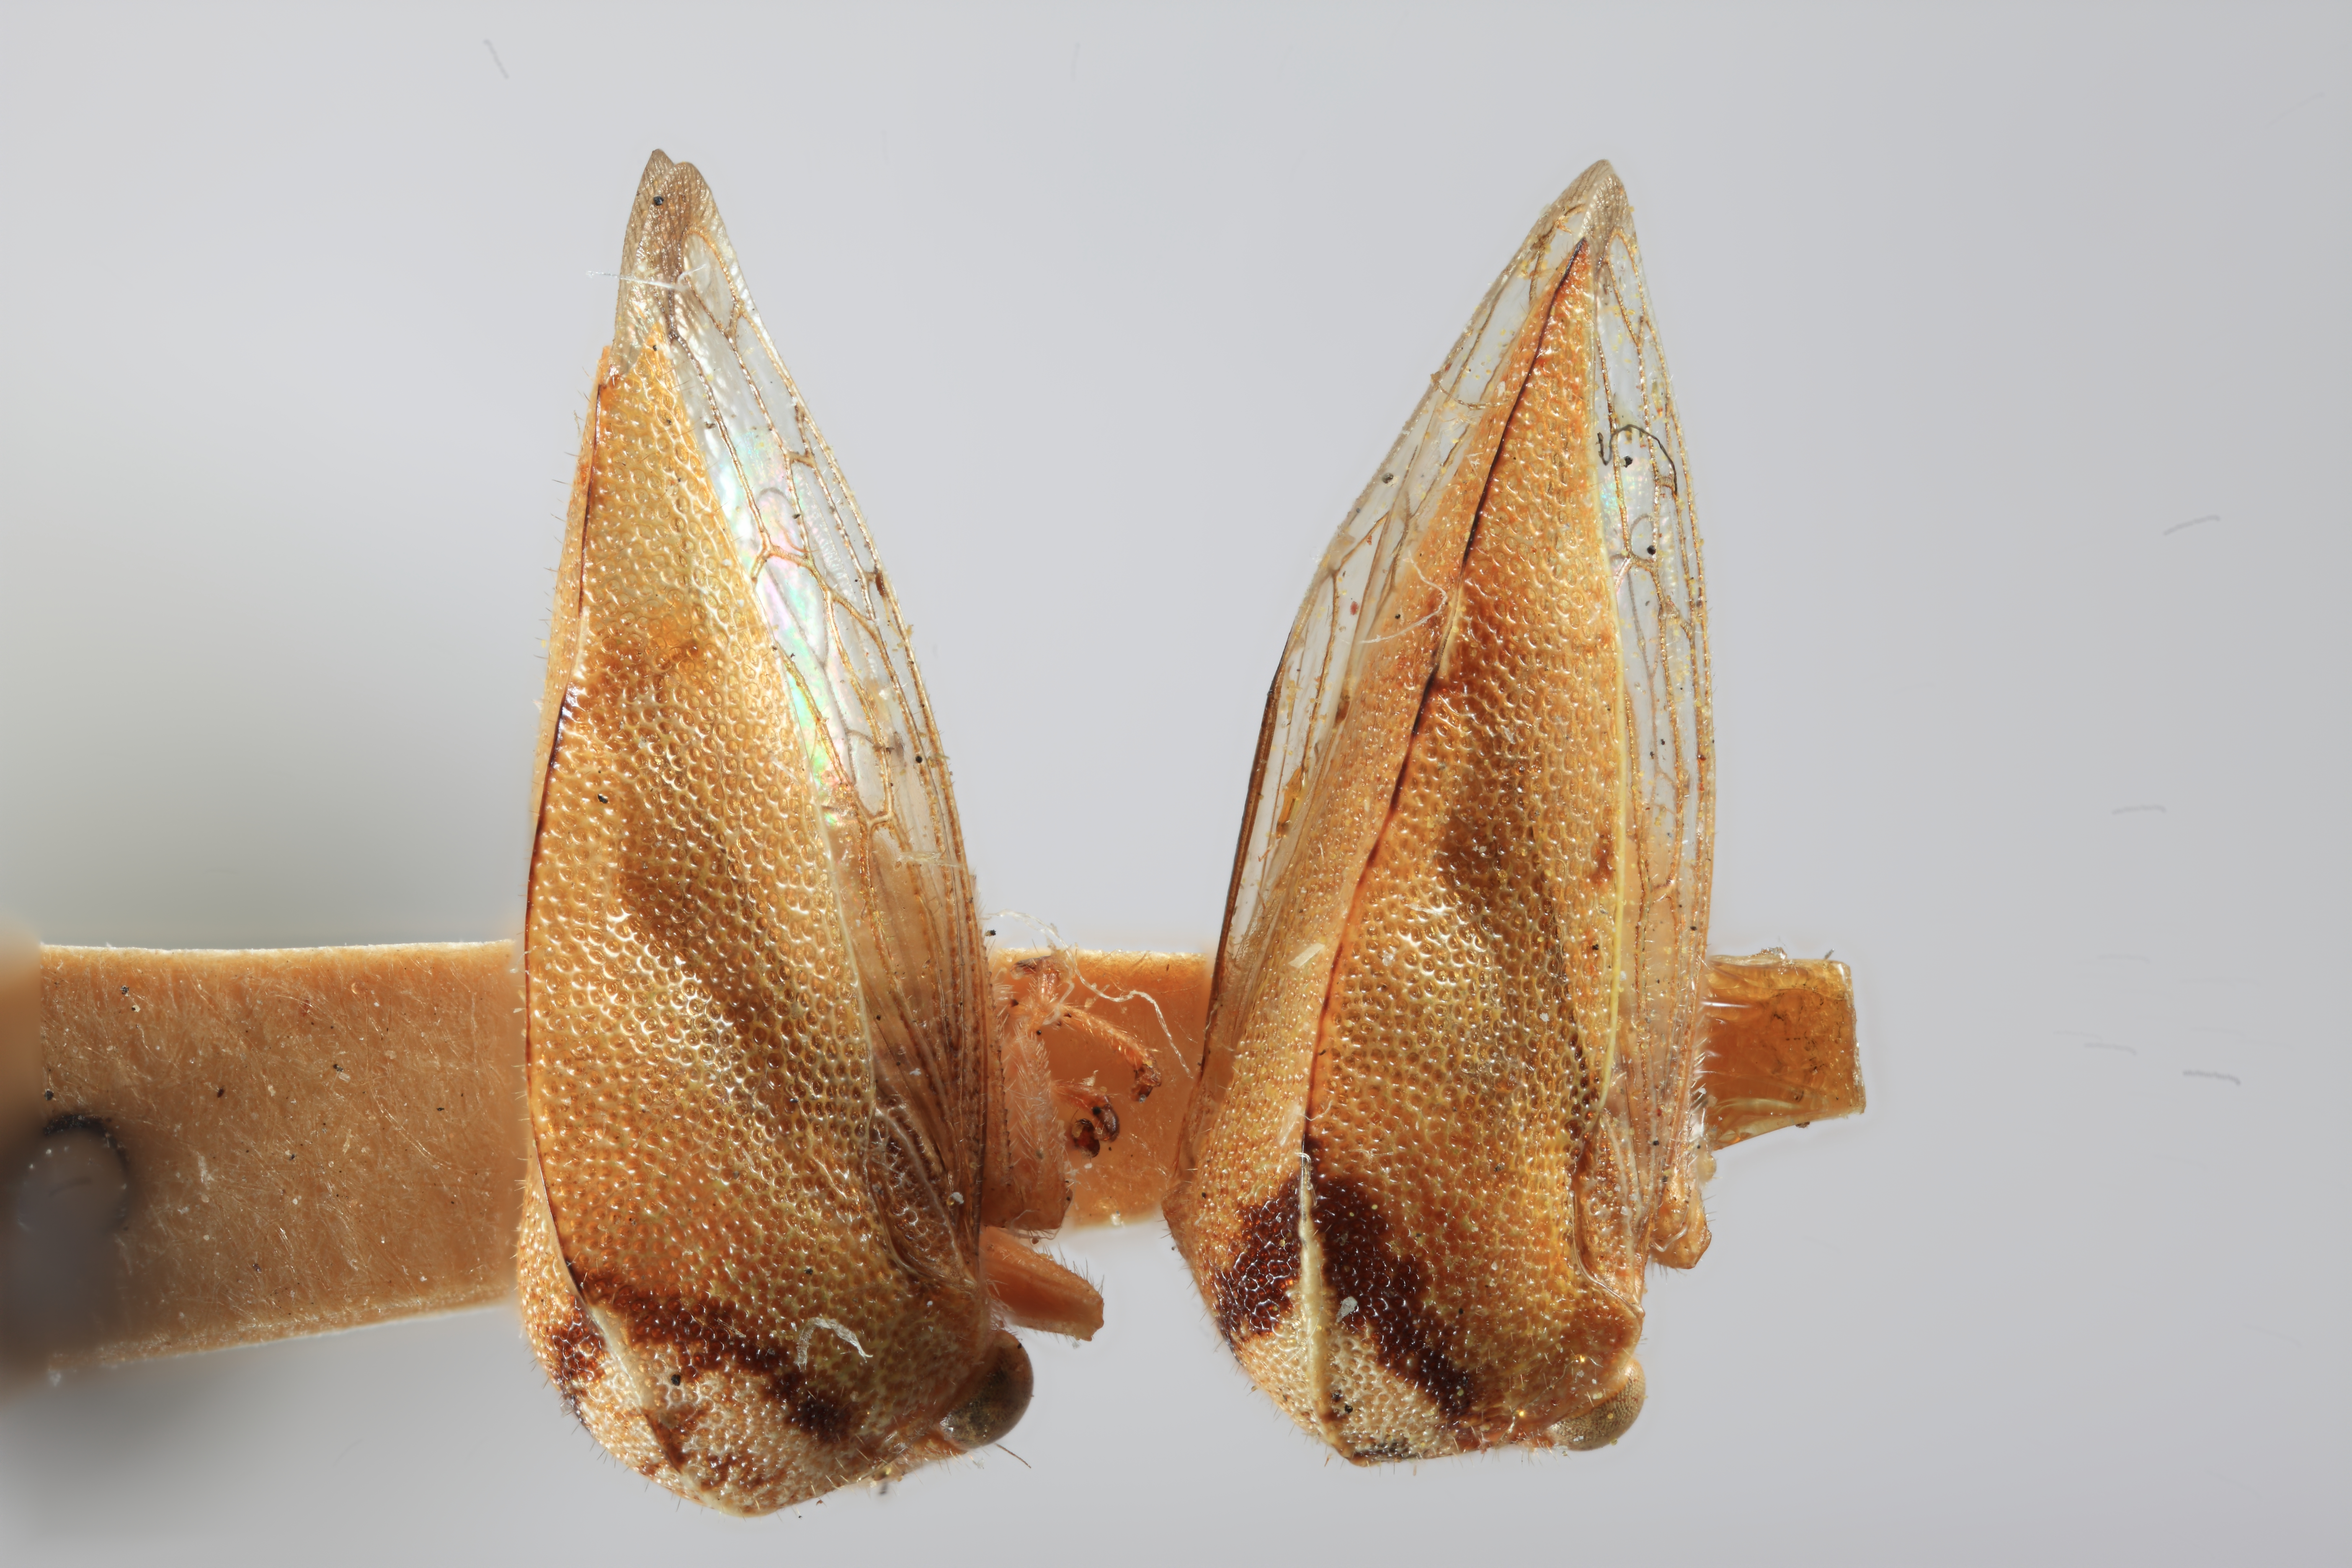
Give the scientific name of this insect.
Cyrtolobus coronatus
